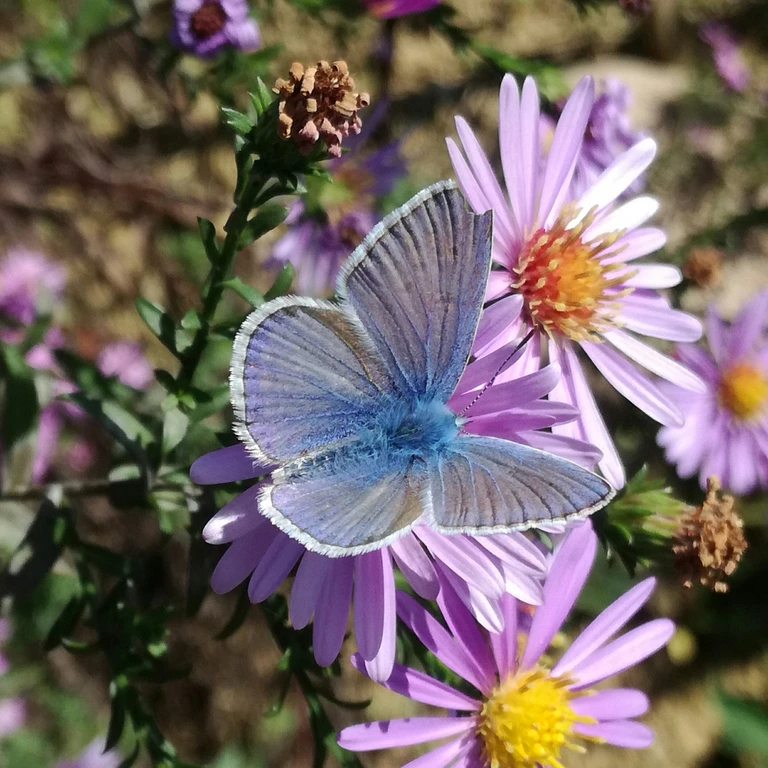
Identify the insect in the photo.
Polyommatus icarus
